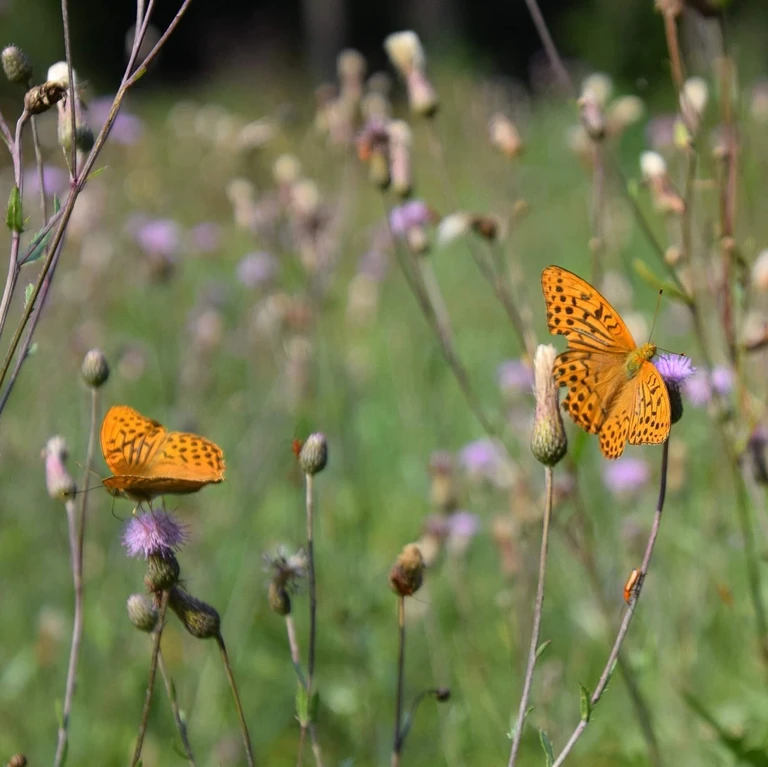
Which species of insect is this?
Argynnis paphia
